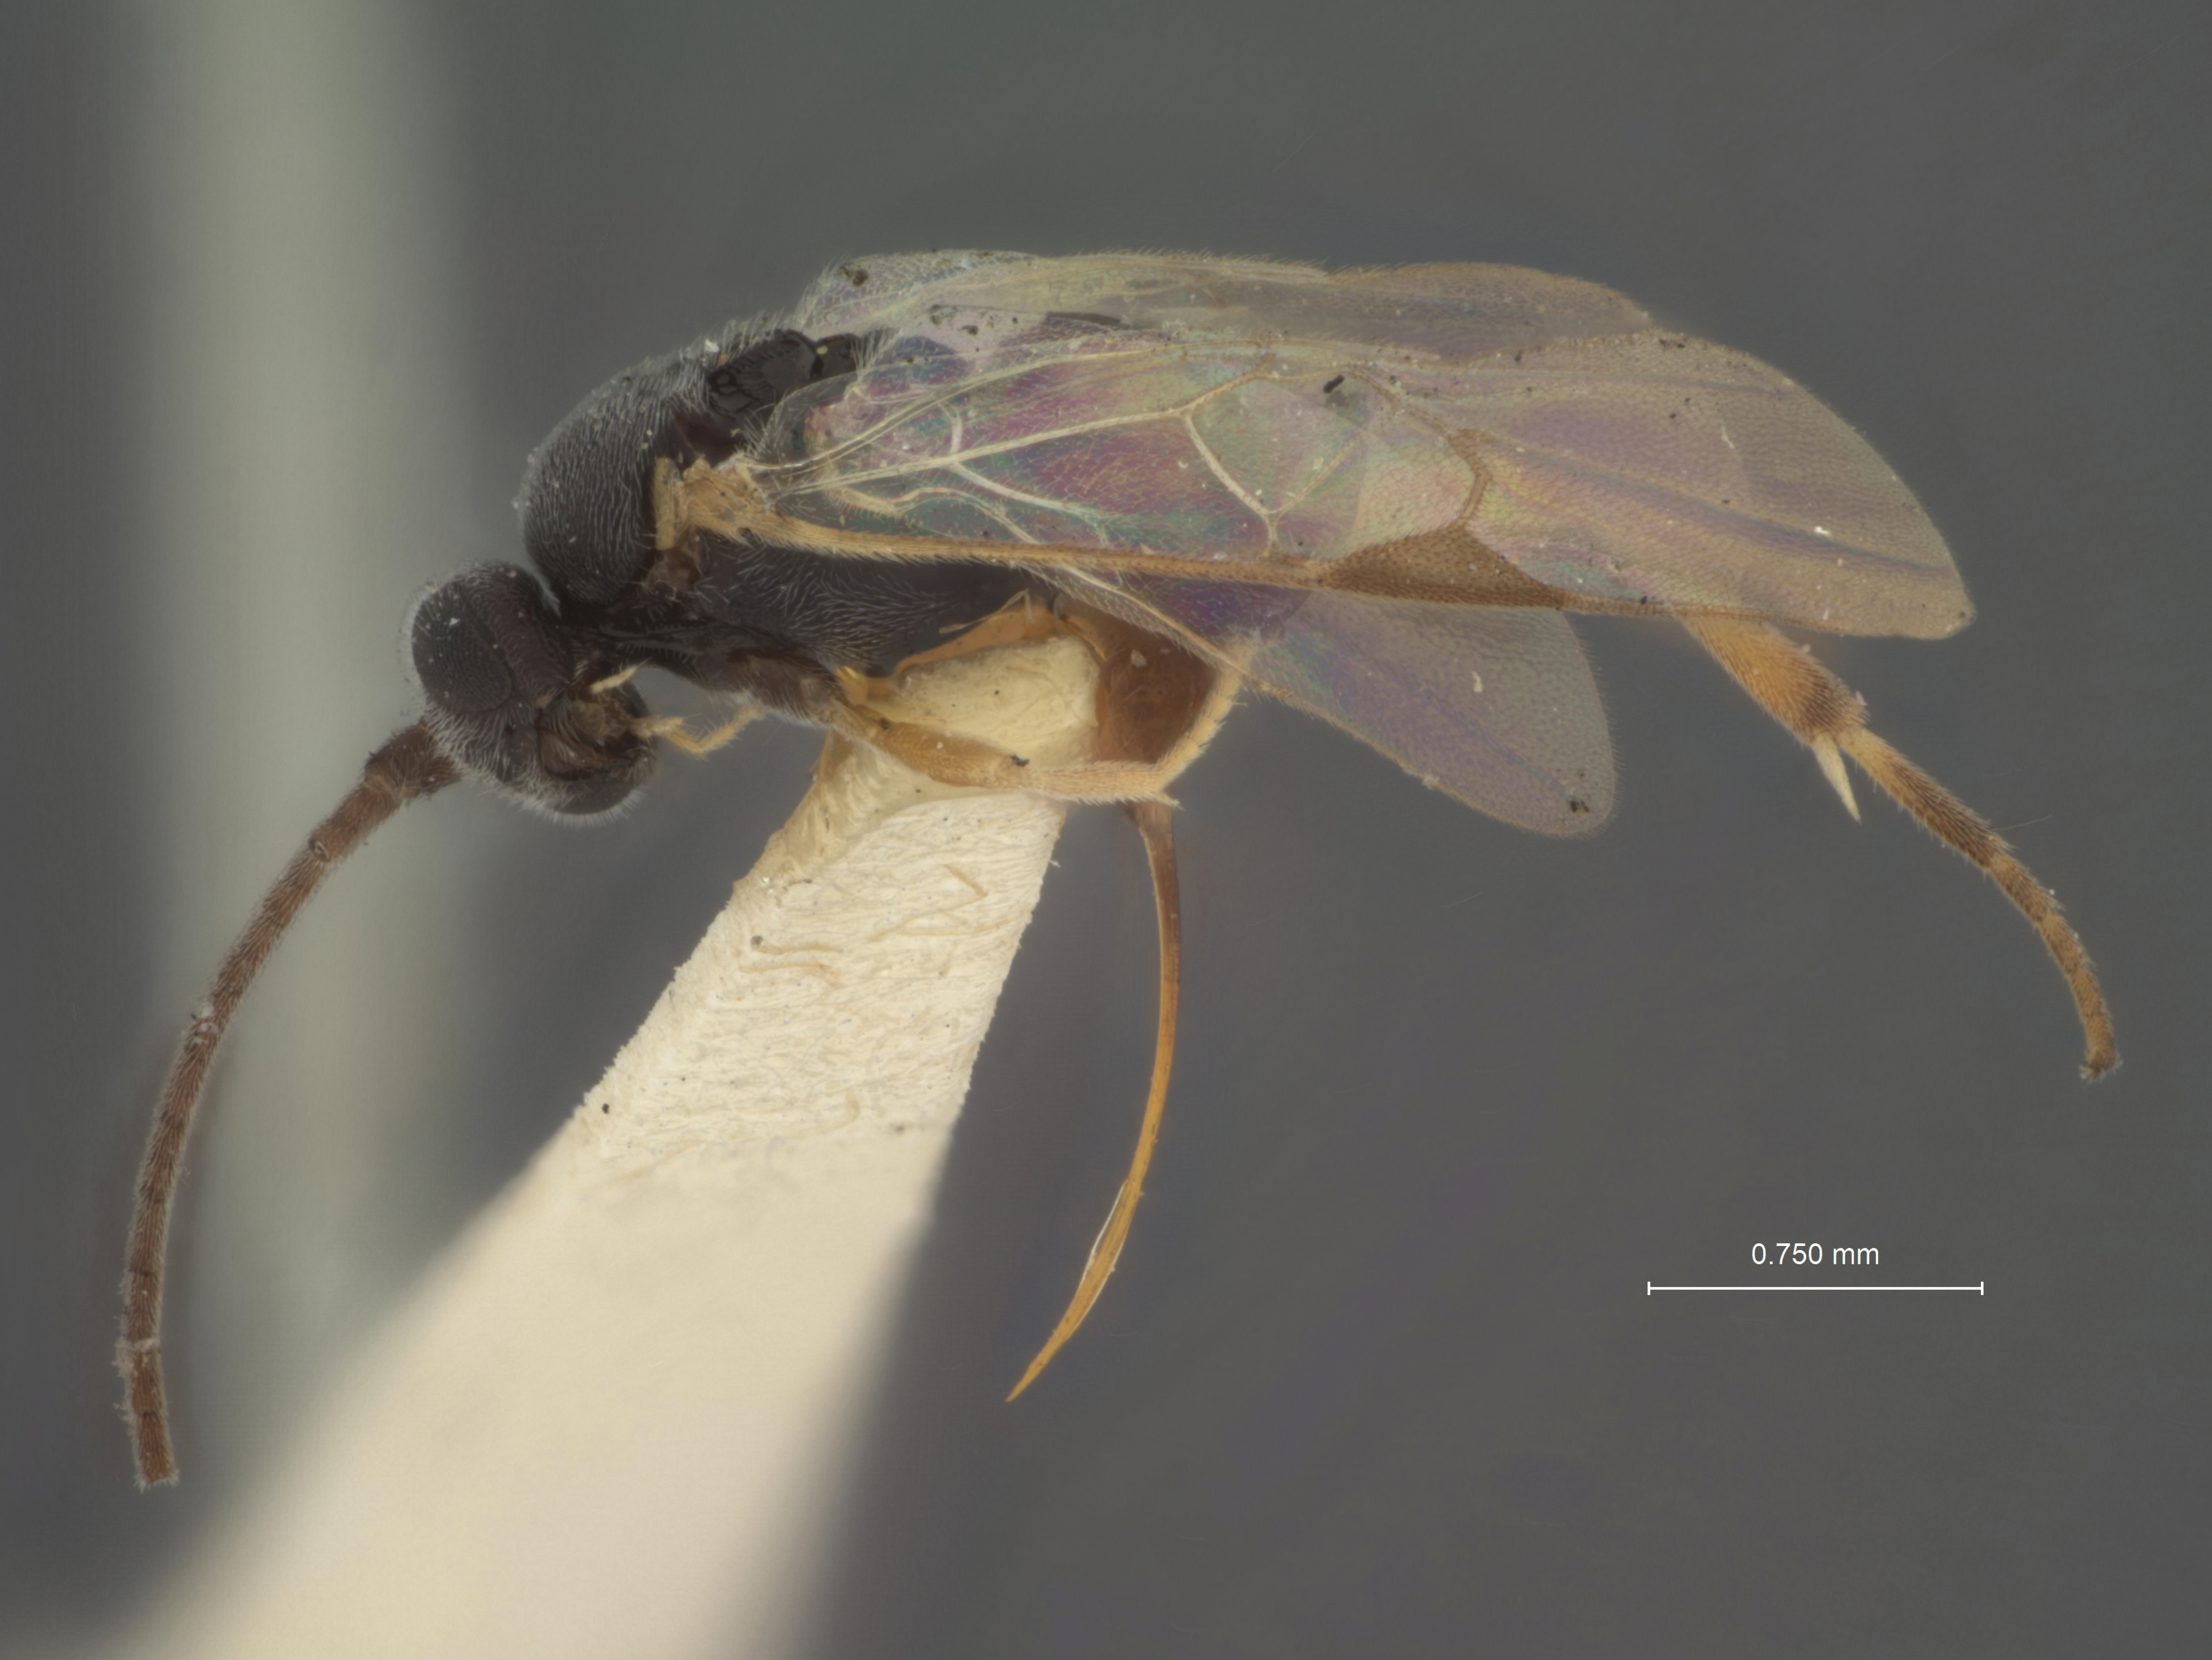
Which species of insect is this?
Apanteles edwardsii
